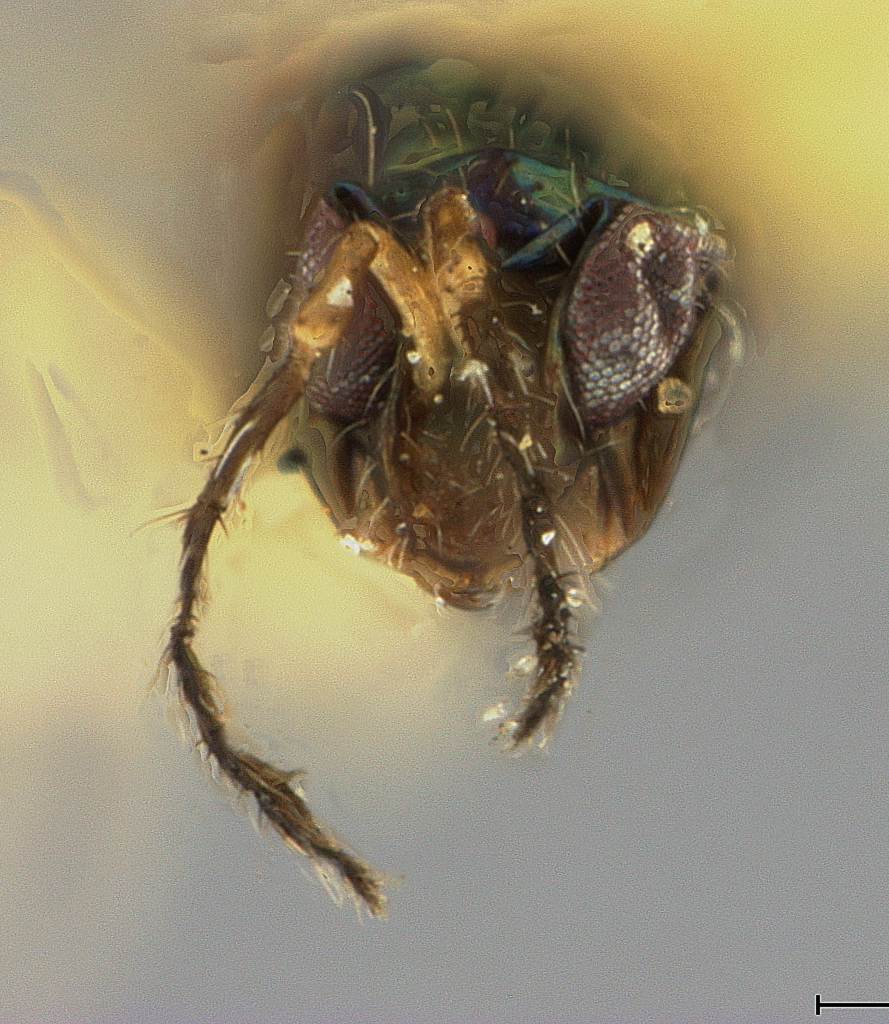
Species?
Hyperteles polynemae
